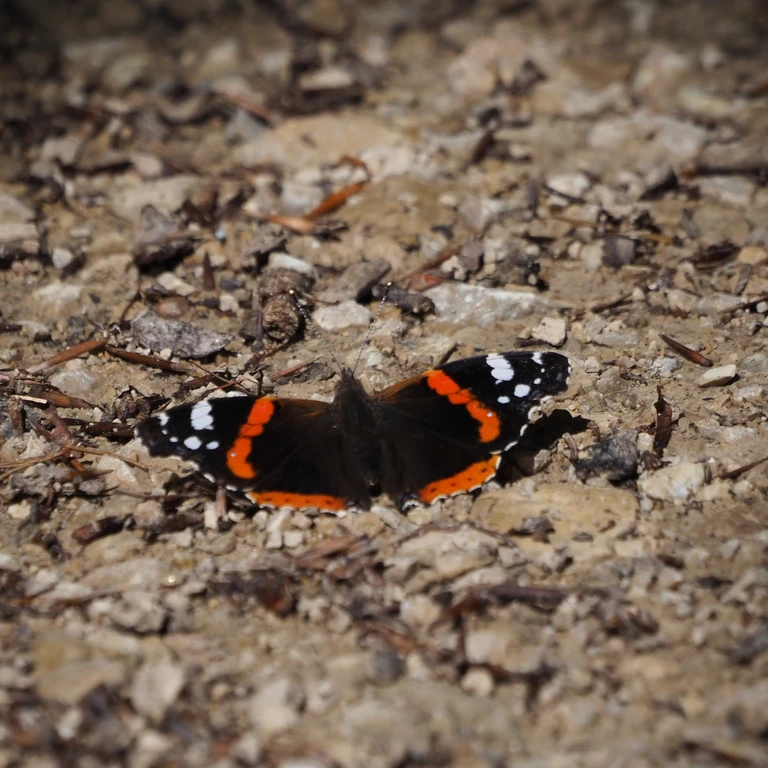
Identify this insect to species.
Vanessa atalanta
